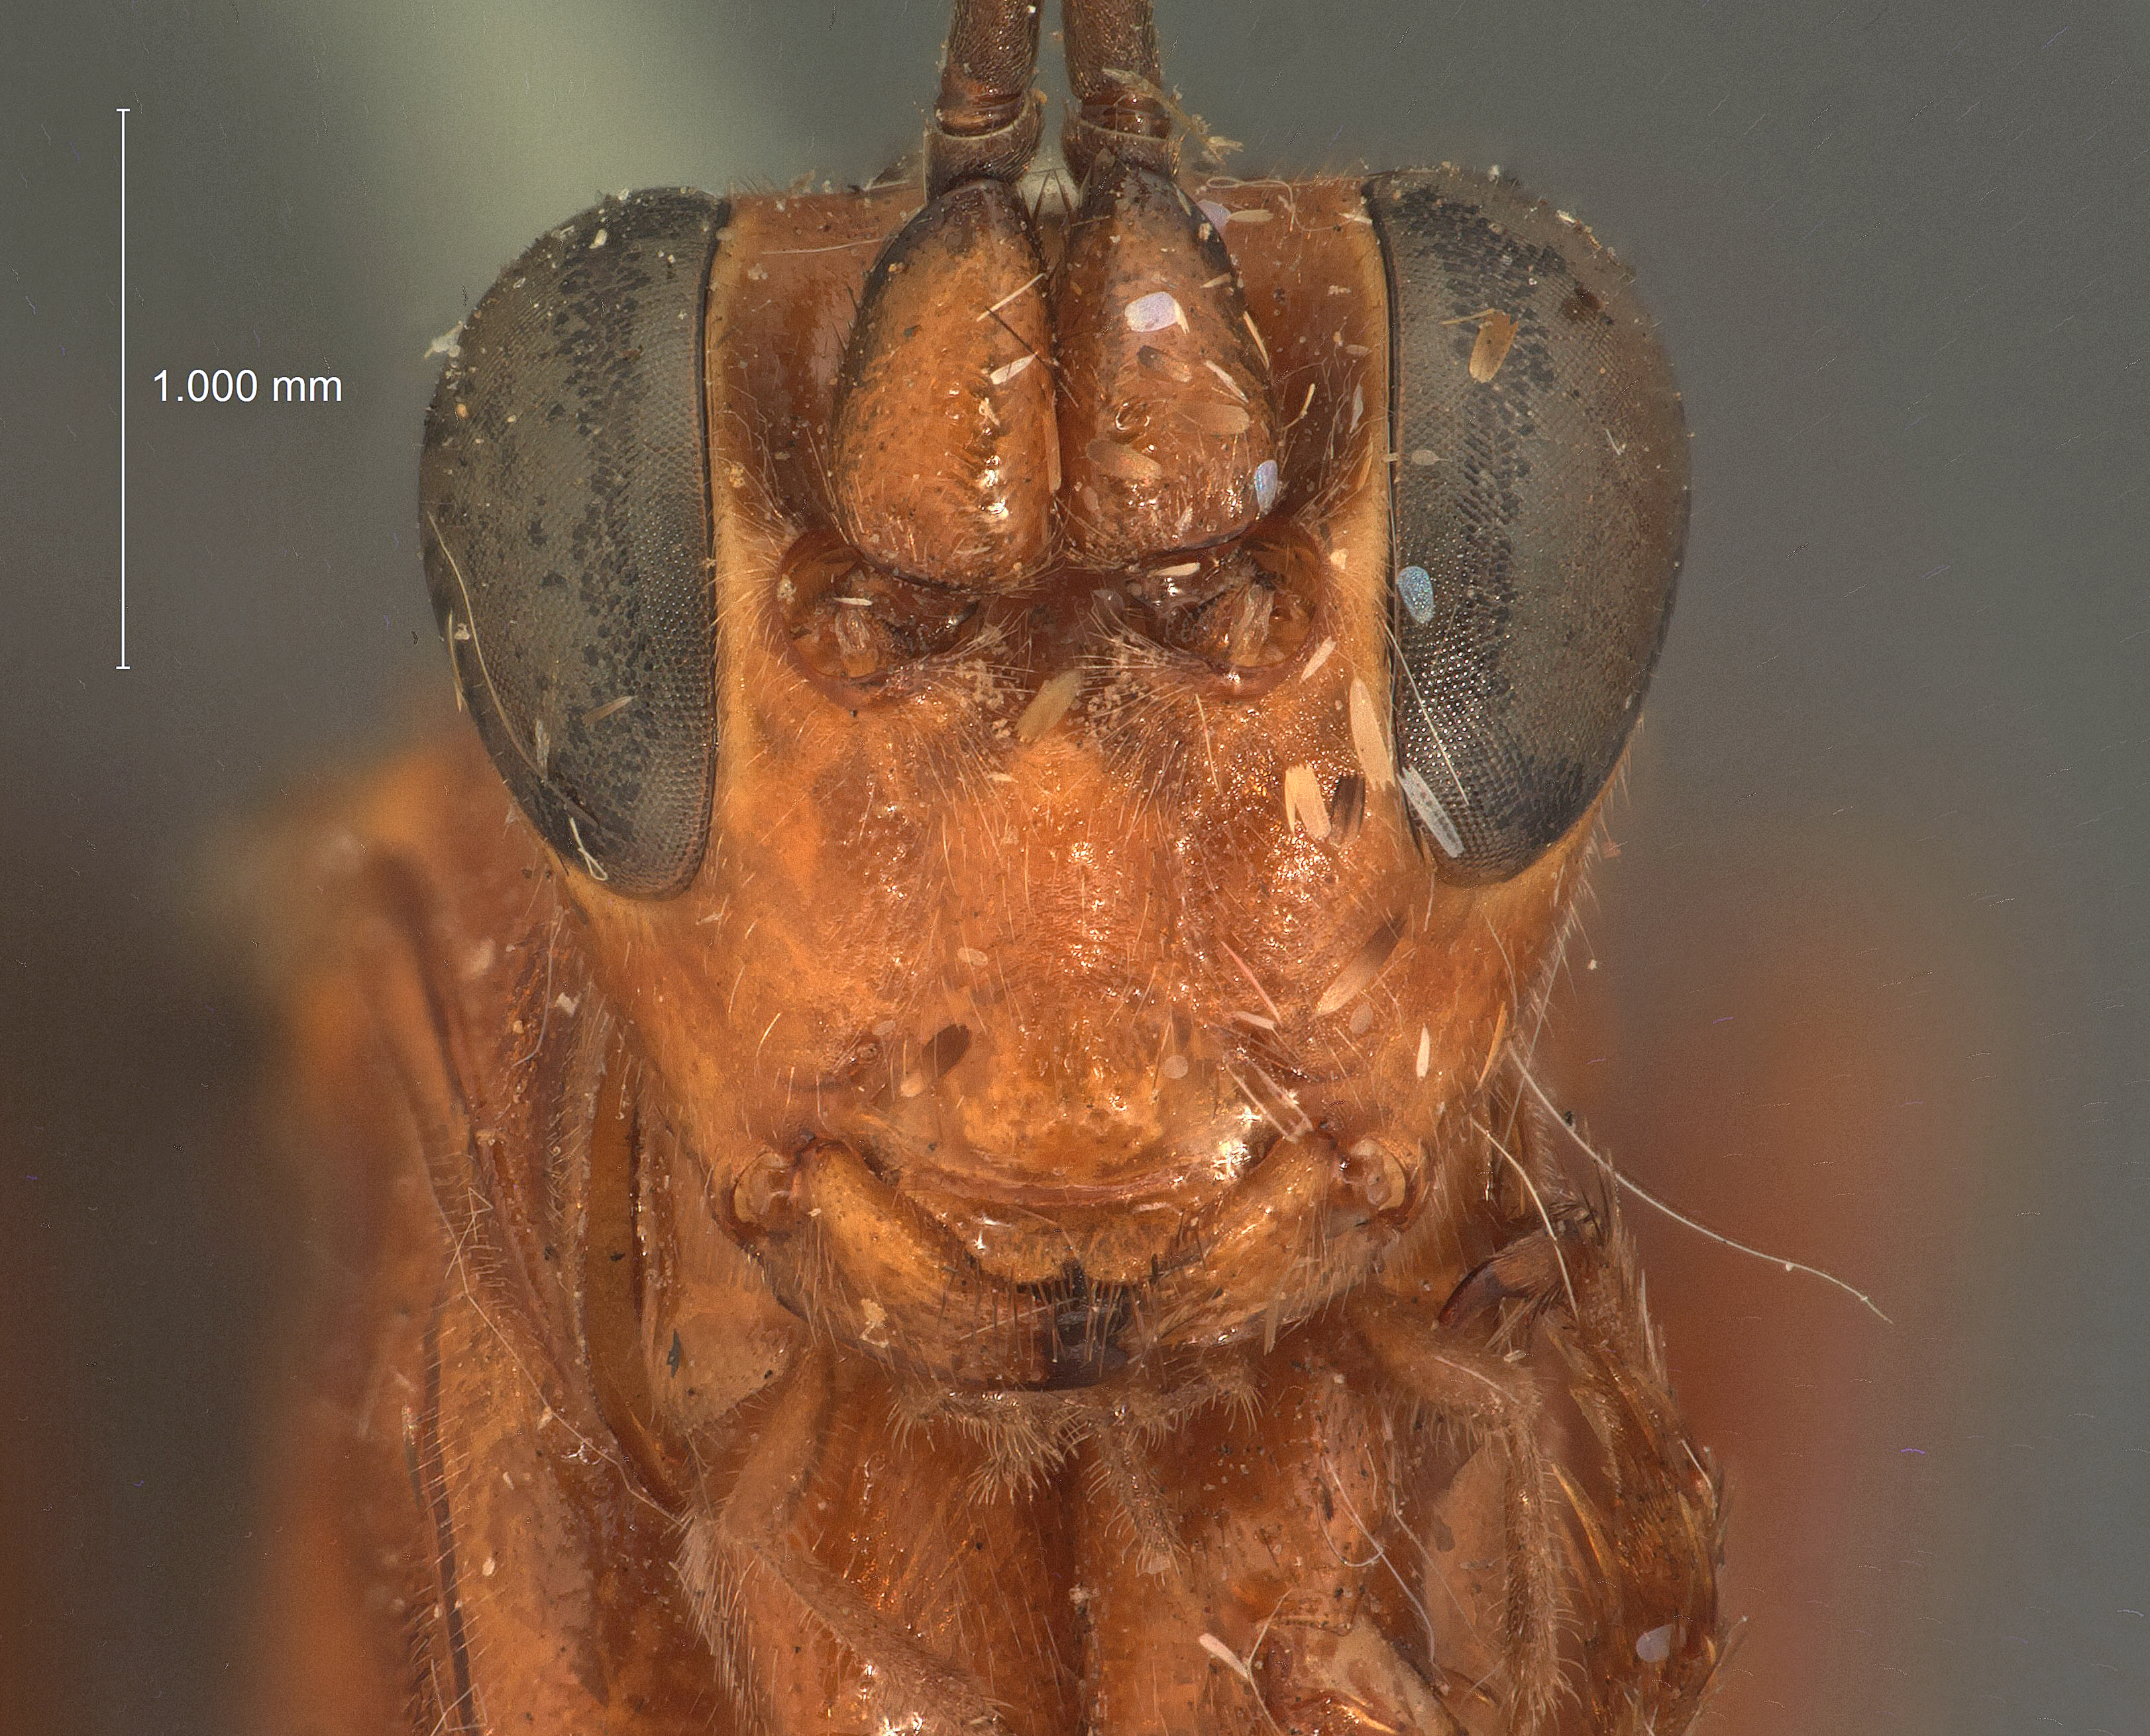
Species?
Cryptus californicus
